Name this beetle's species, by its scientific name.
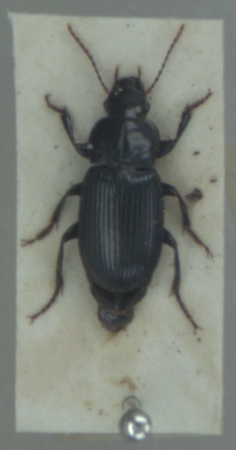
Harpalus rufipalpis
